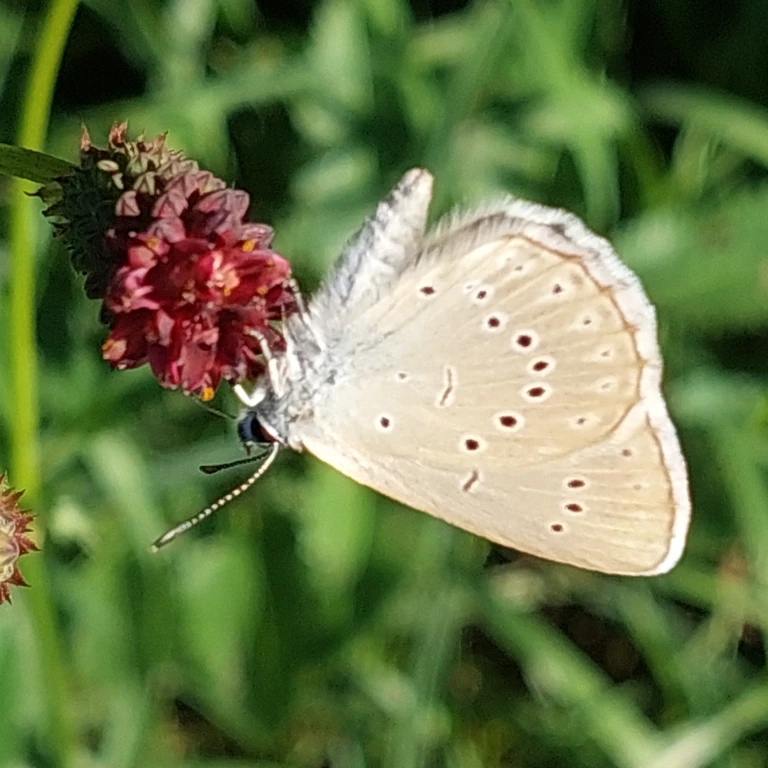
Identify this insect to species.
Phengaris teleius
